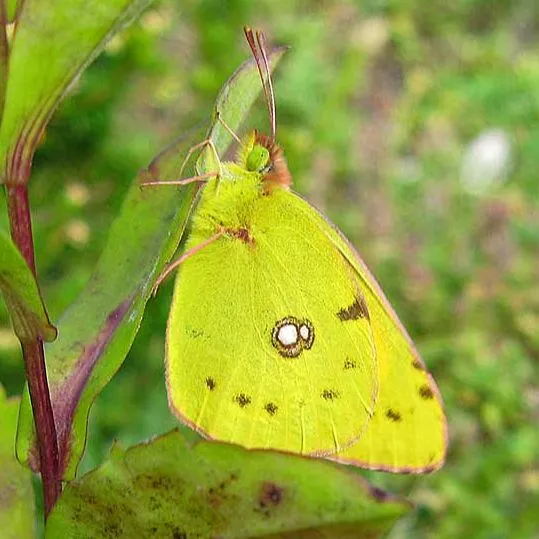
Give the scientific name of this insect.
Colias croceus
